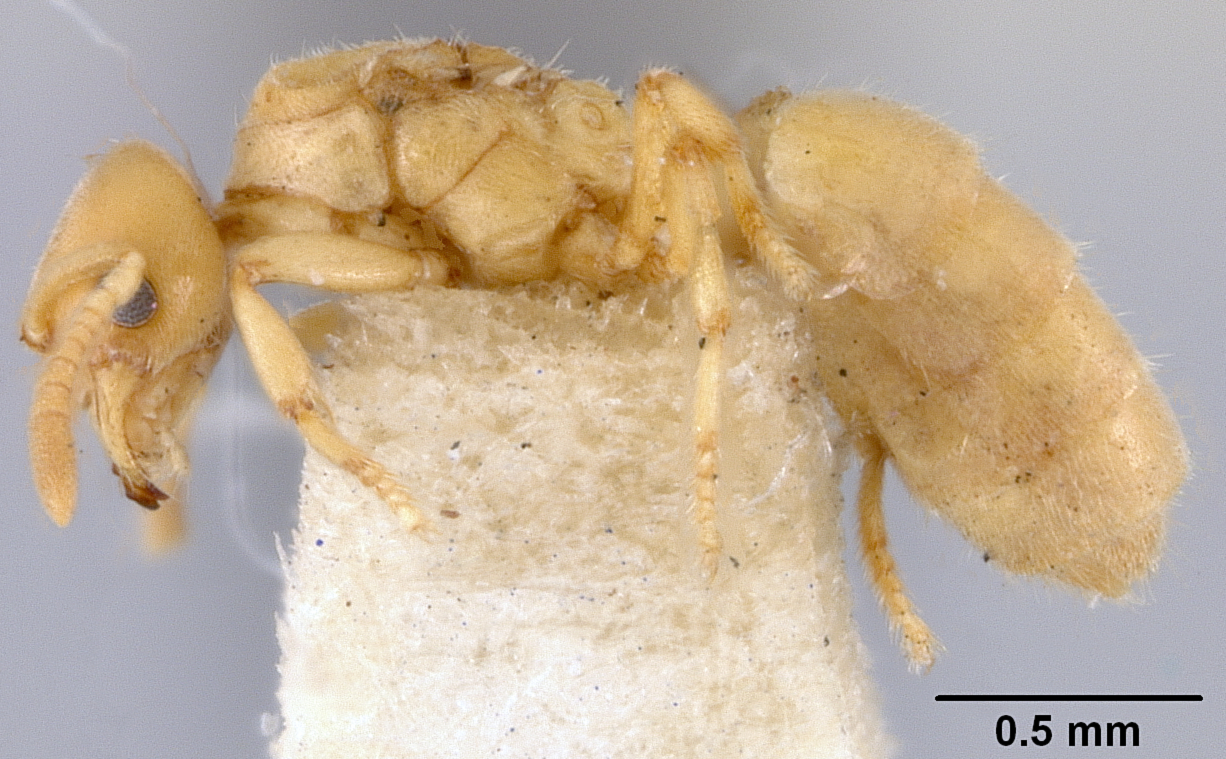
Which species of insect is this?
Acropyga wheeleri
